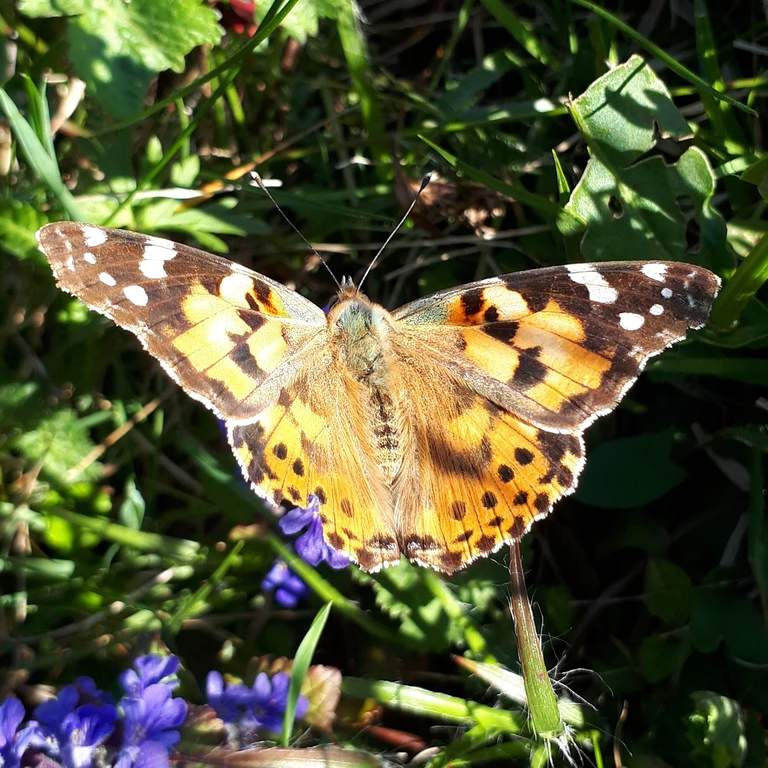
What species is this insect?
Vanessa cardui
